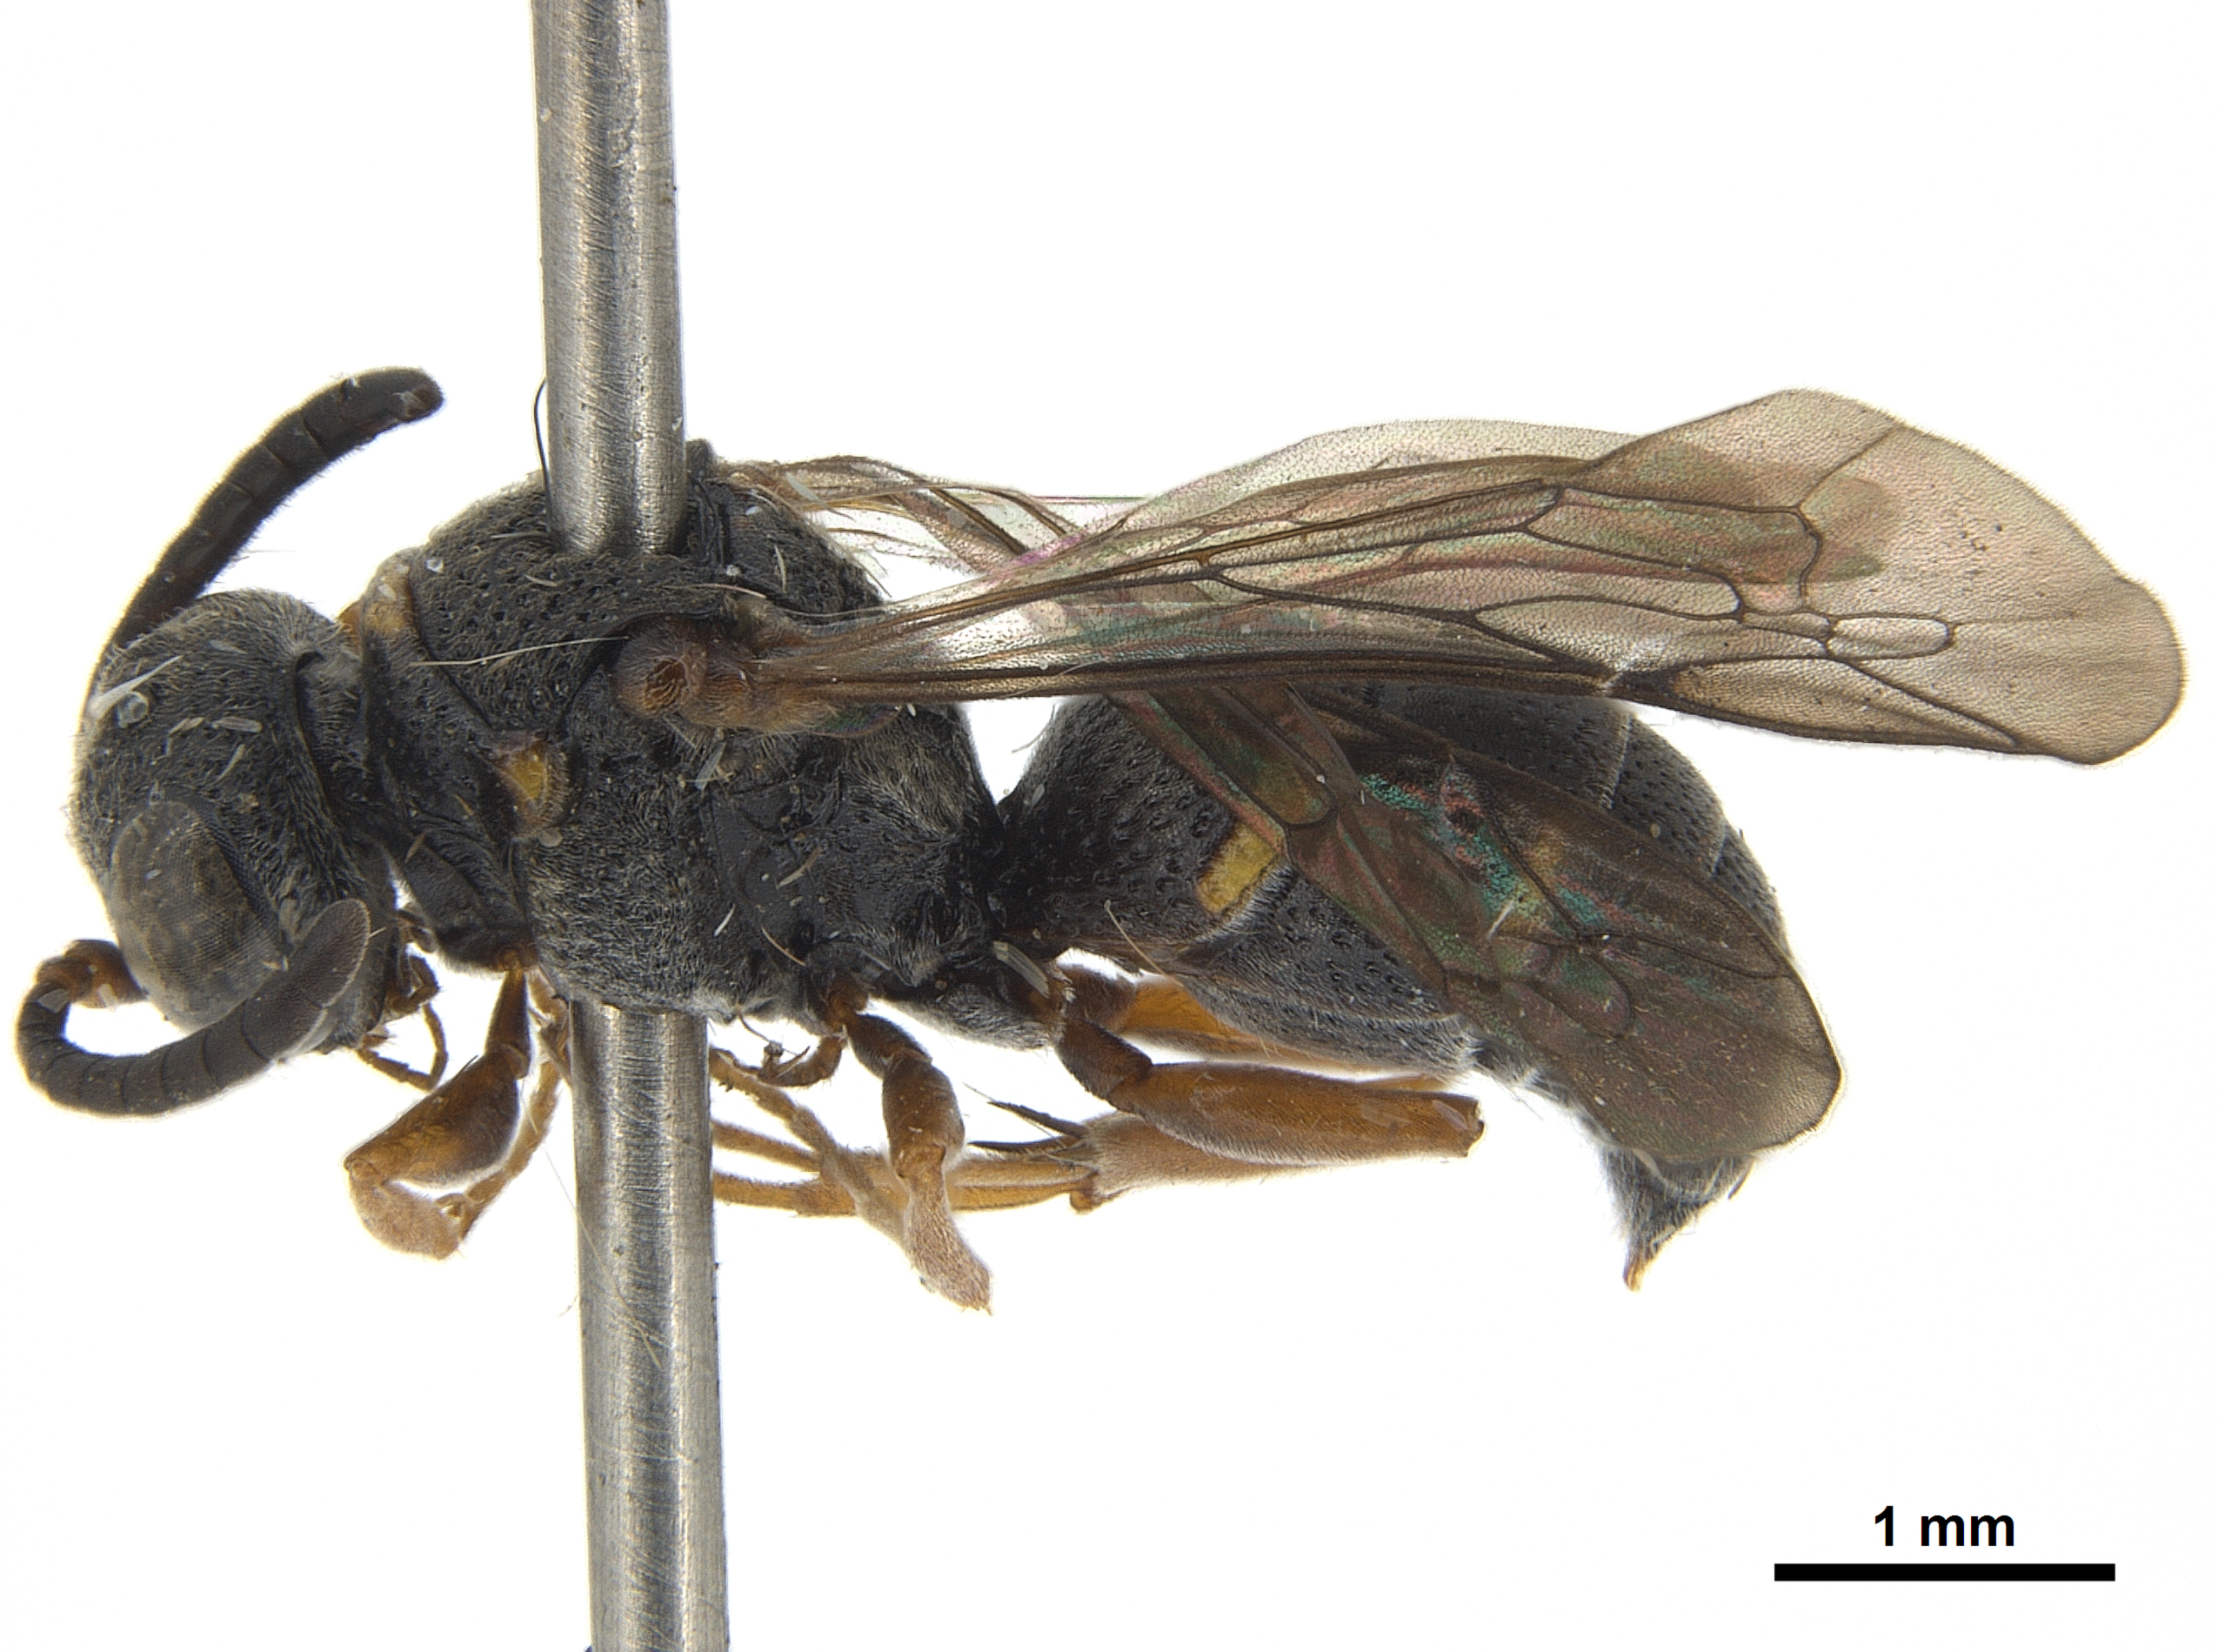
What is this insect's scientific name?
Epinysson mellipes
